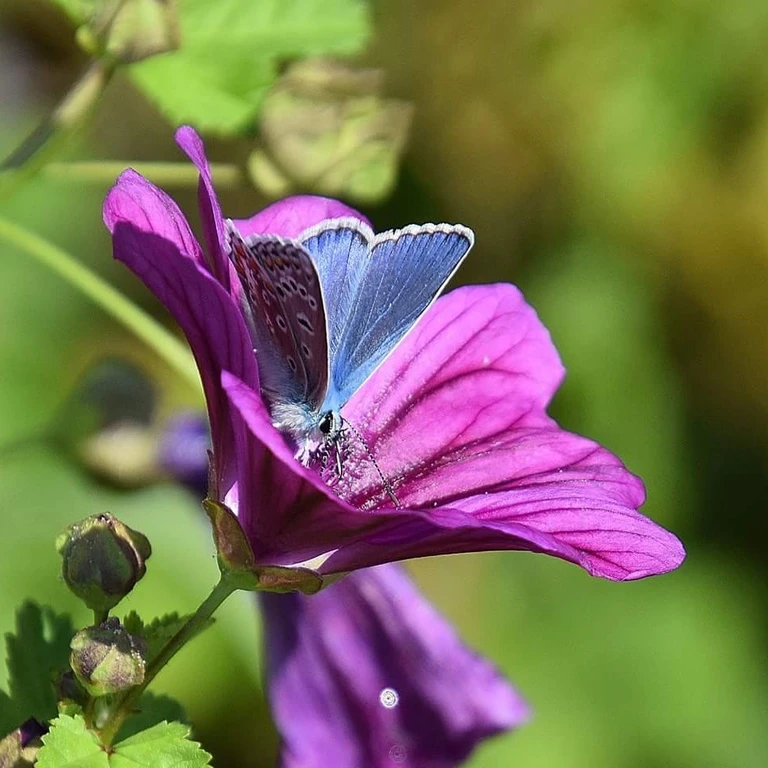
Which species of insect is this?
Polyommatus icarus
